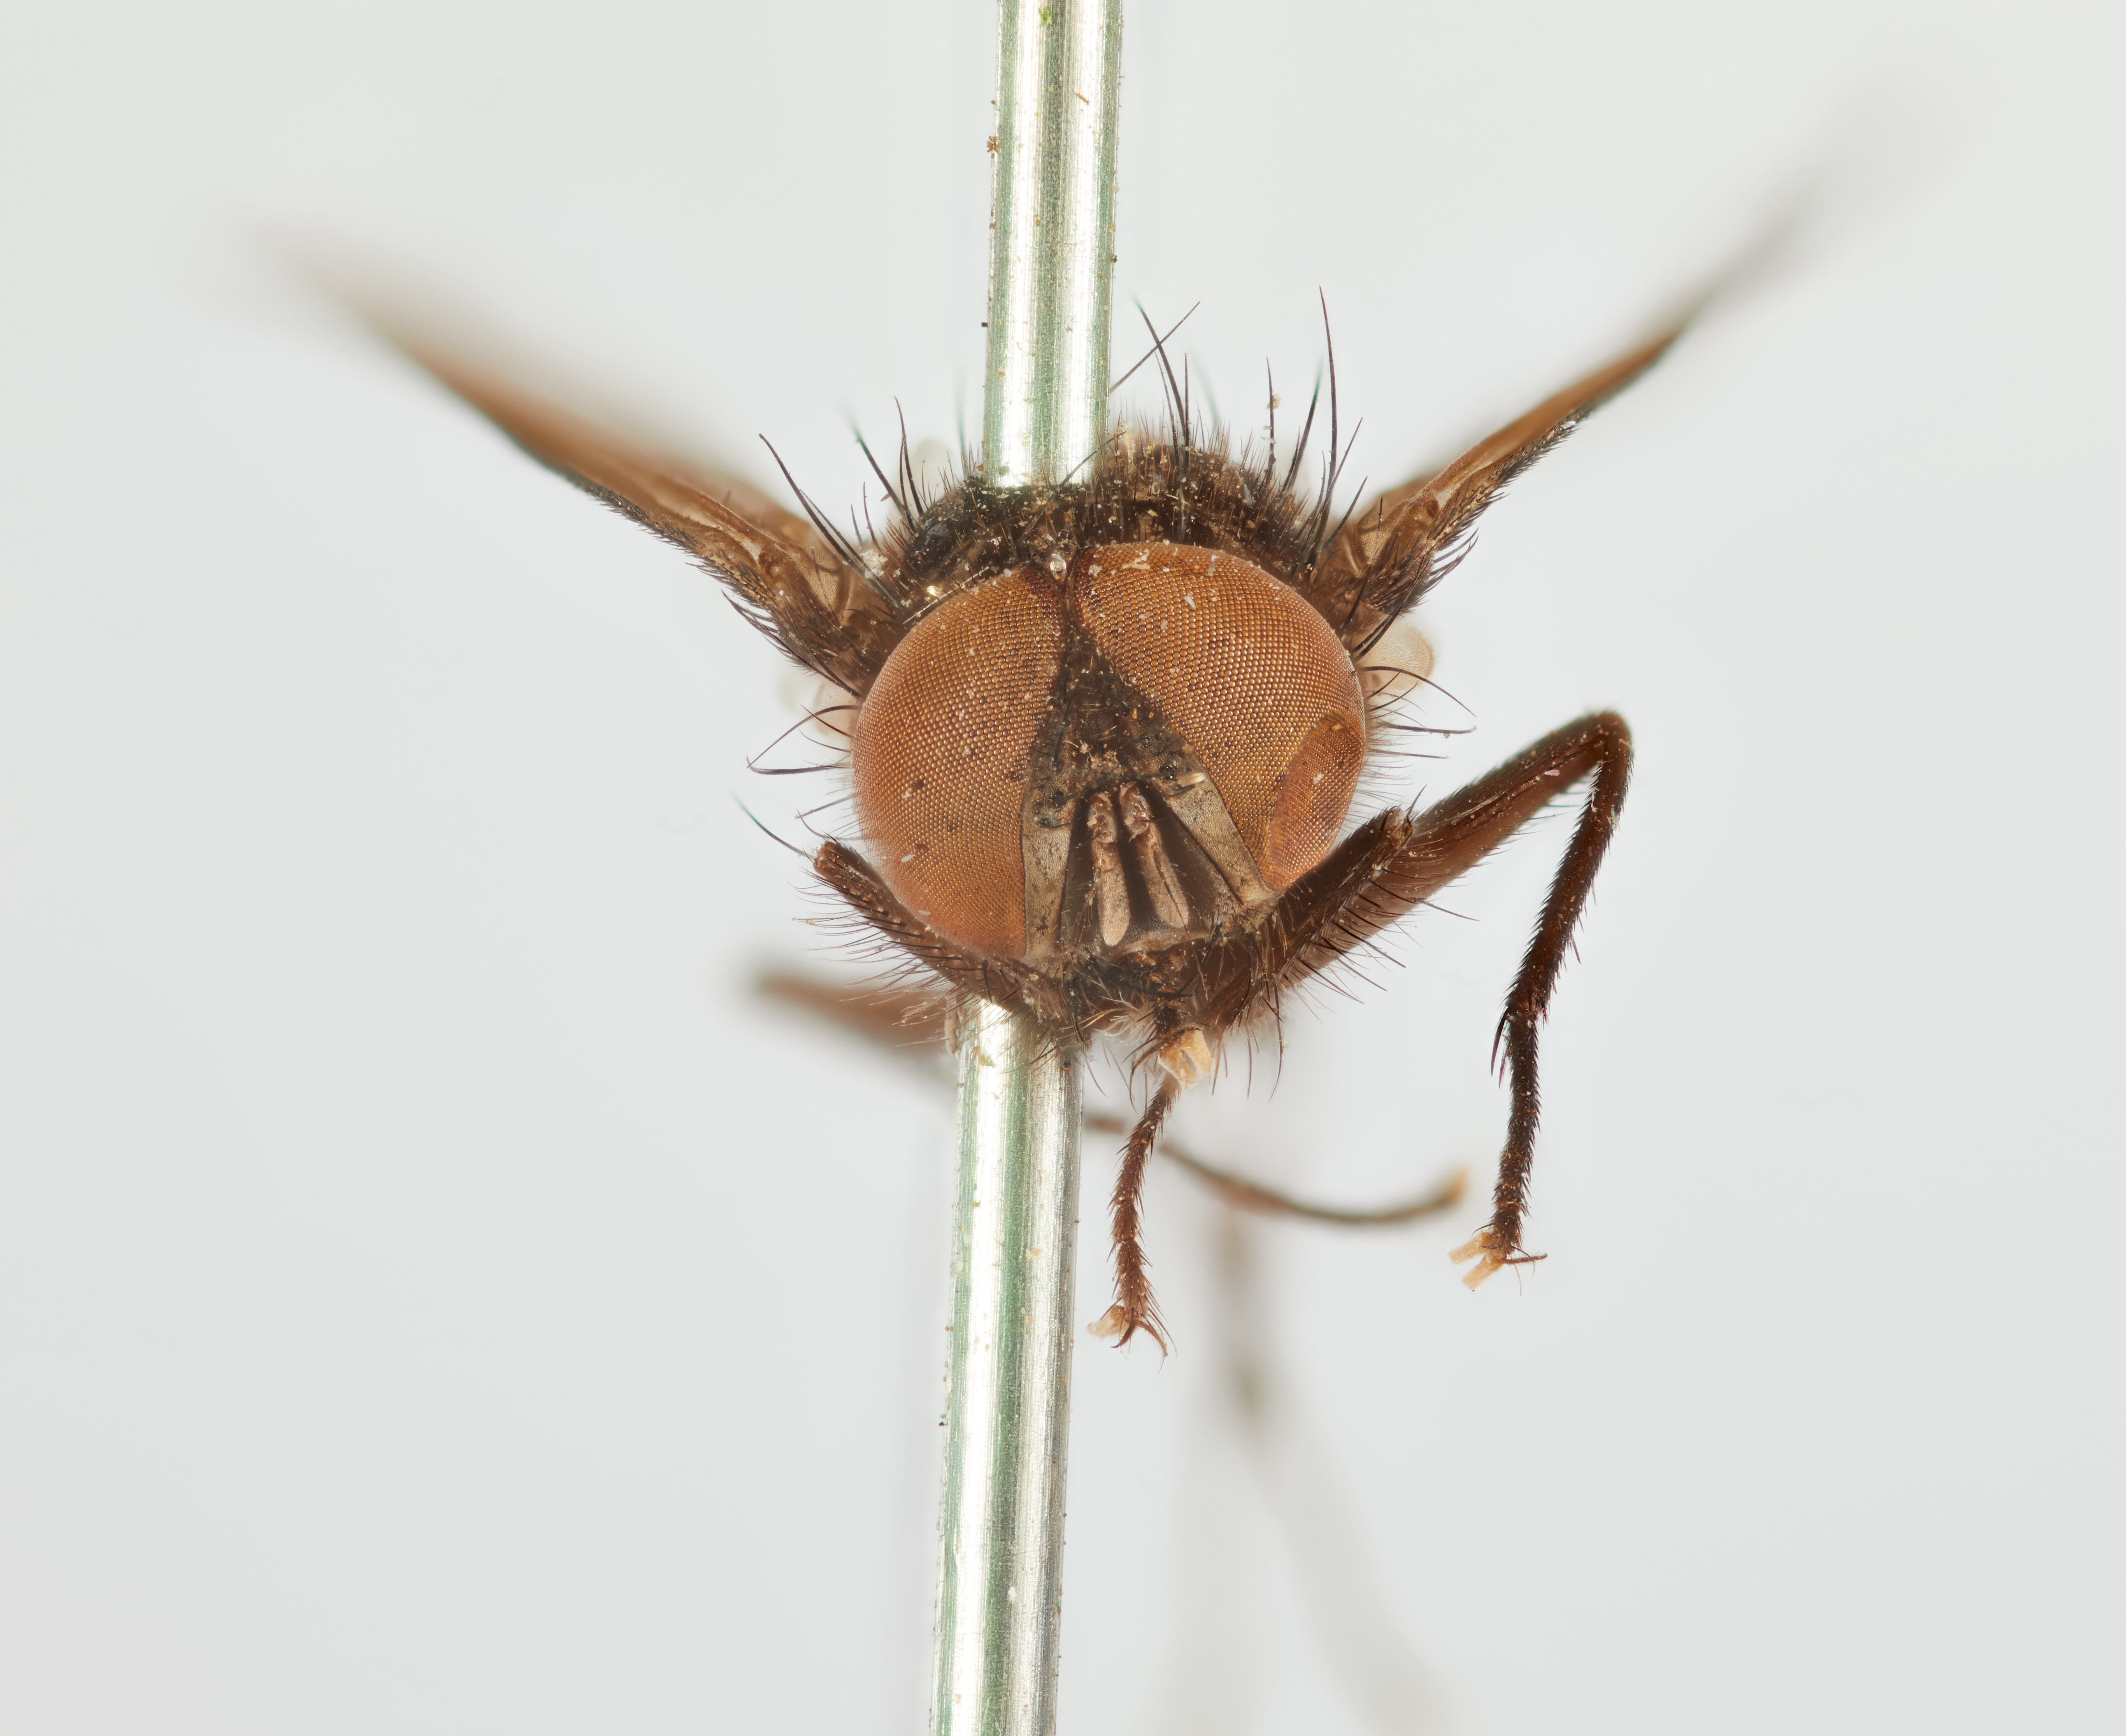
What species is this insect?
Comyopsis fumata
